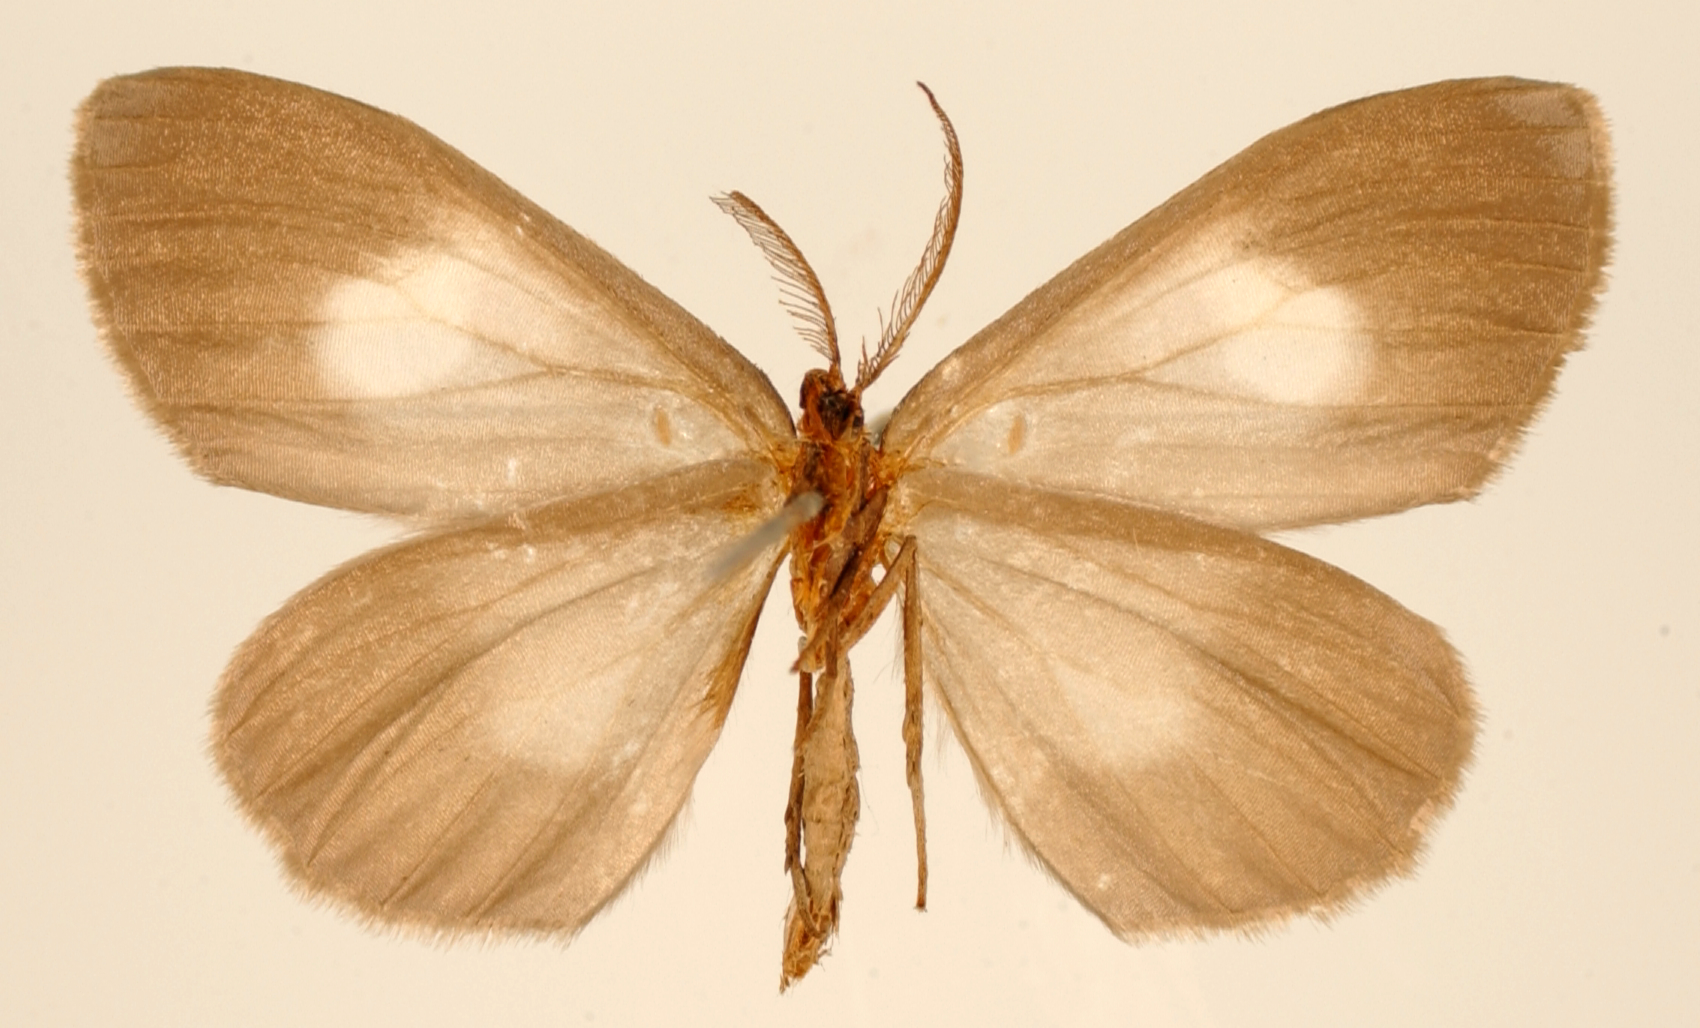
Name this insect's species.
Nipteria viatrix
